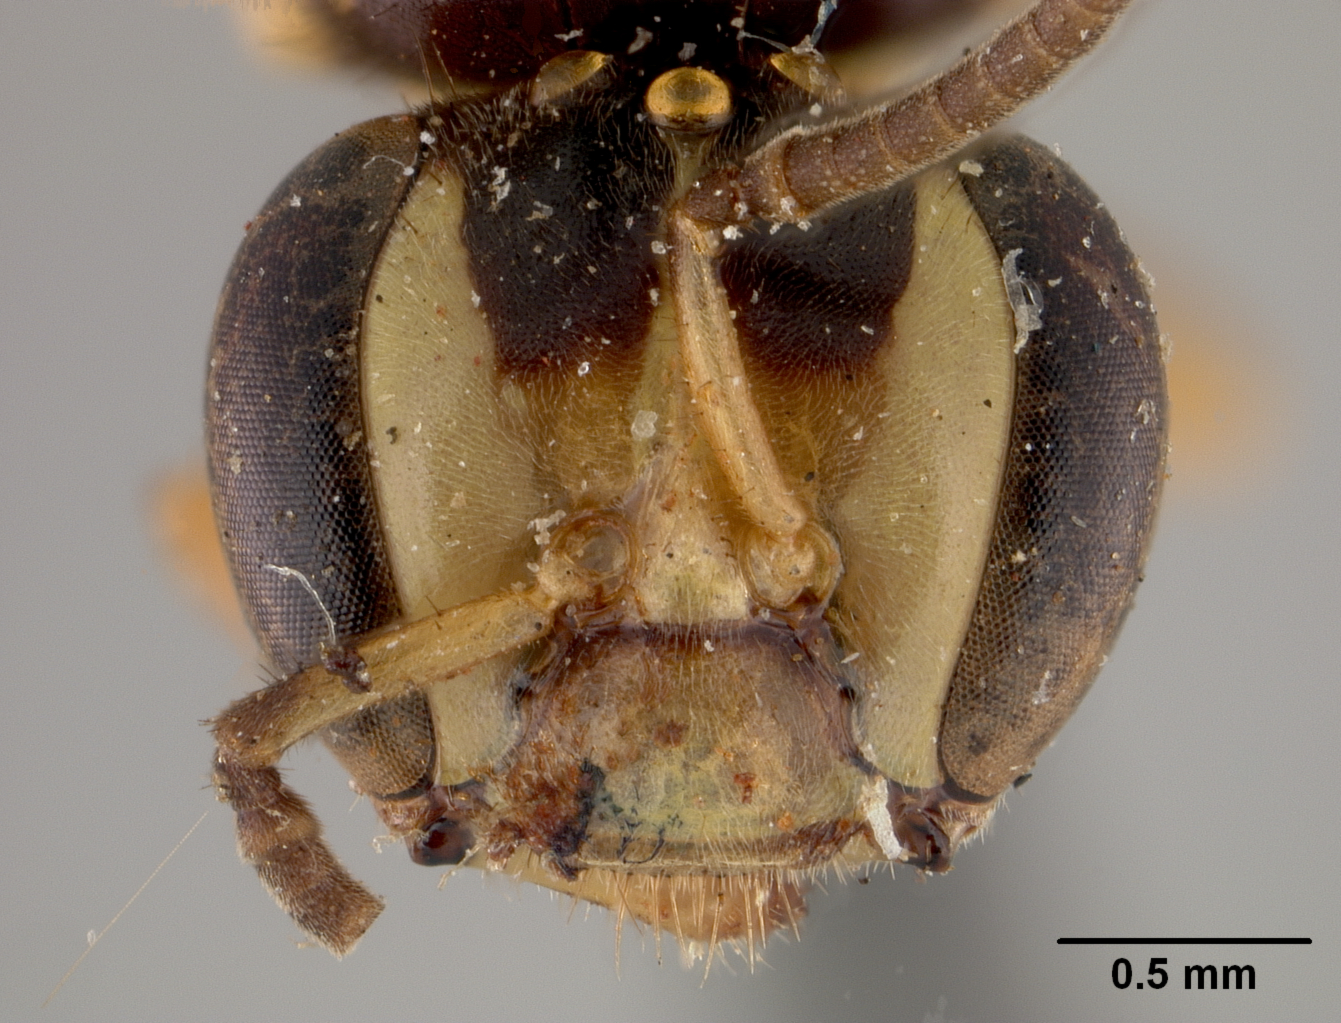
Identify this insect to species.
Trigona mirandula
